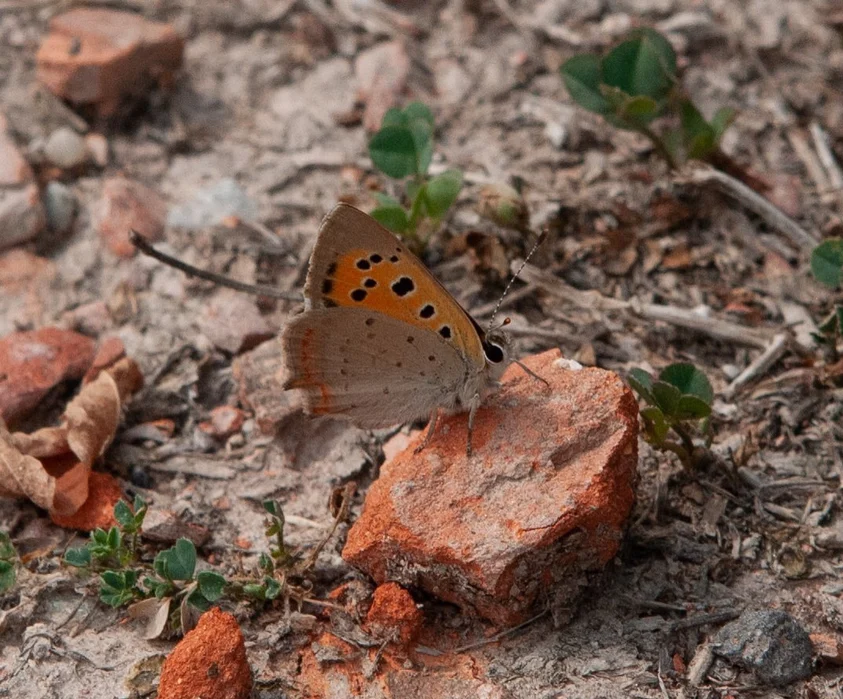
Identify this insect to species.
Lycaena phlaeas
